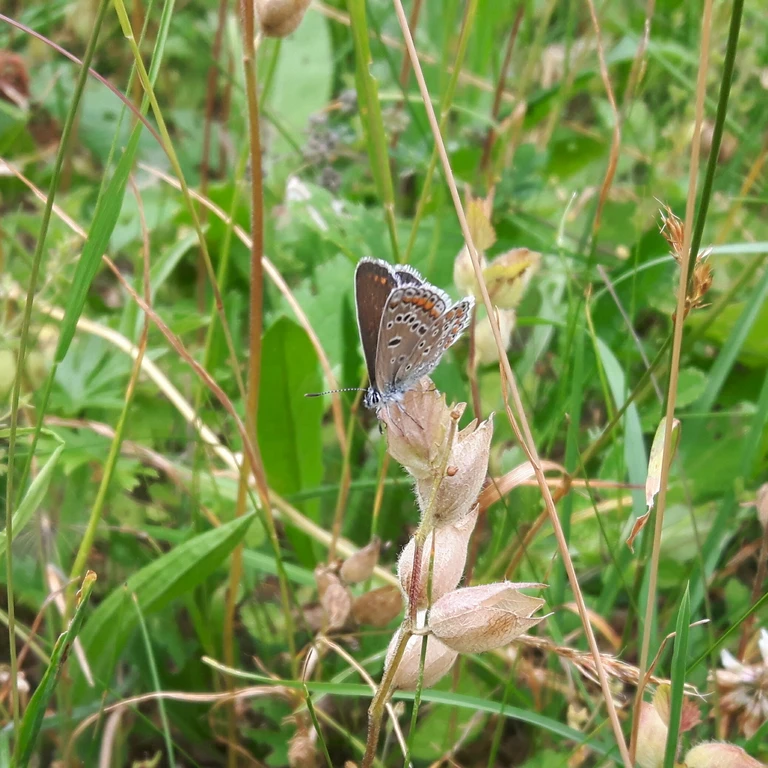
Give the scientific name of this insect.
Polyommatus icarus
